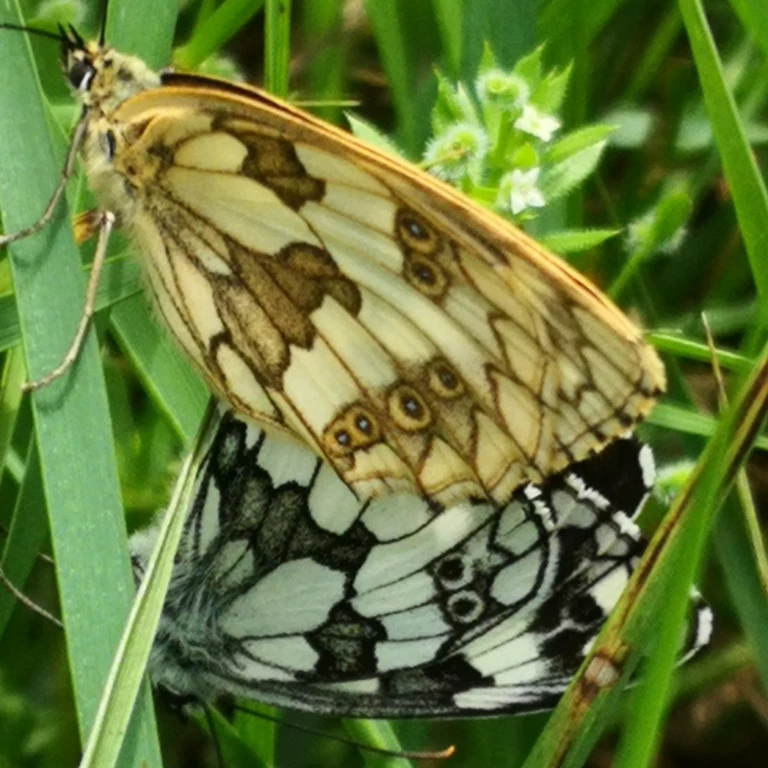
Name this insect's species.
Melanargia galathea
